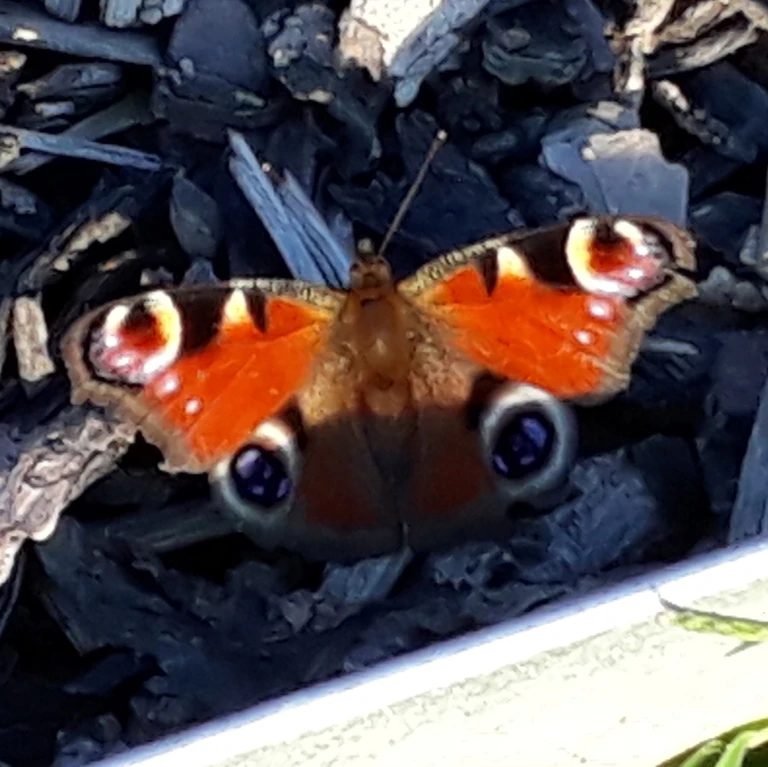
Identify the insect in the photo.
Aglais io
